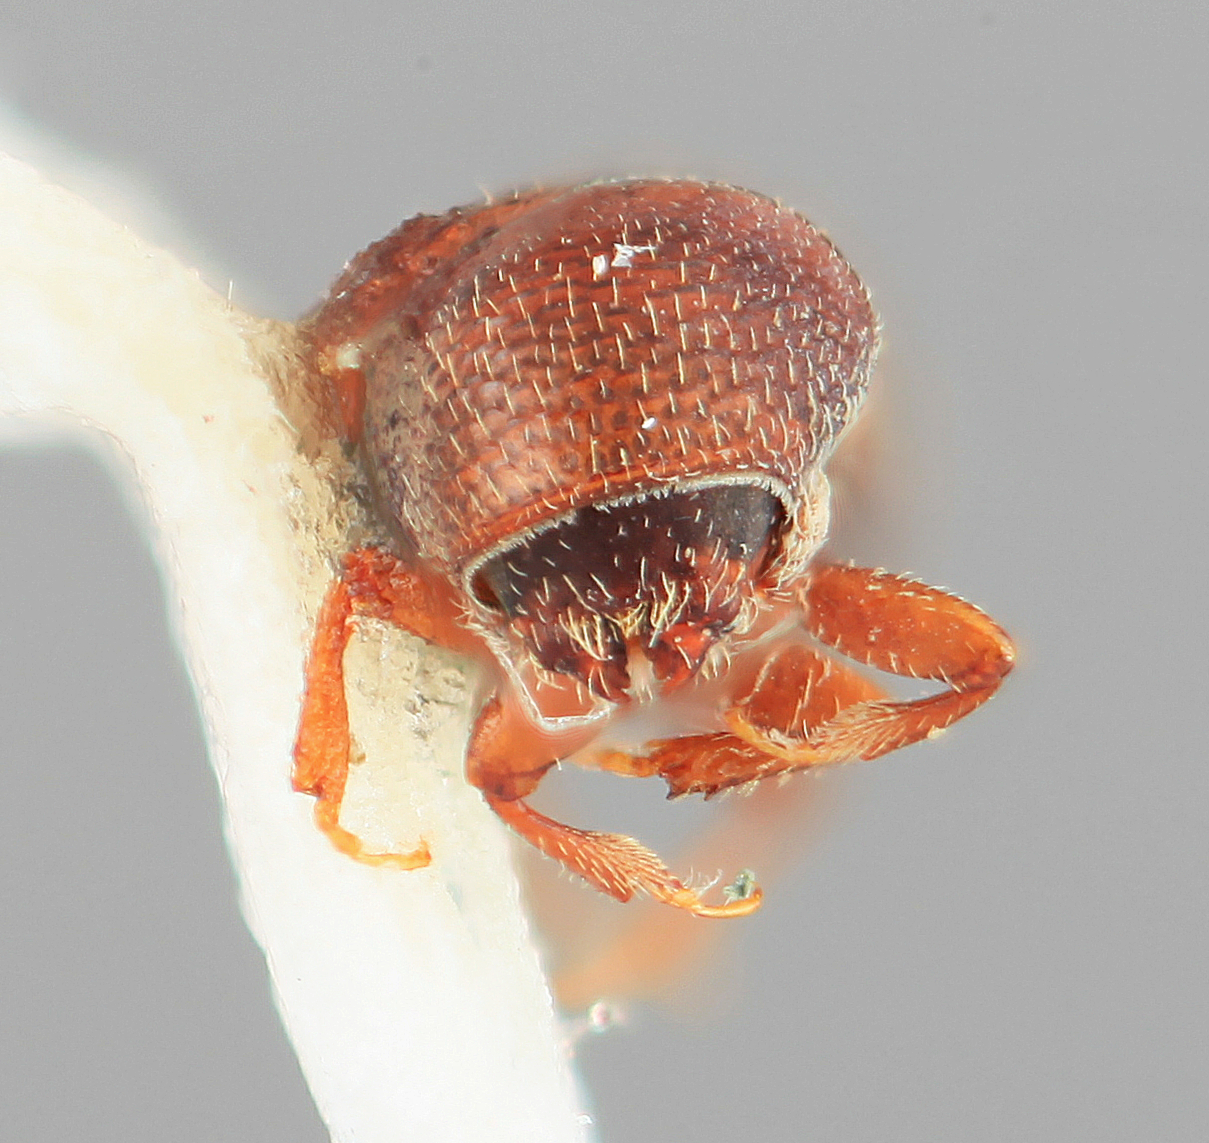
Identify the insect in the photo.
Pityophthorus similaris
